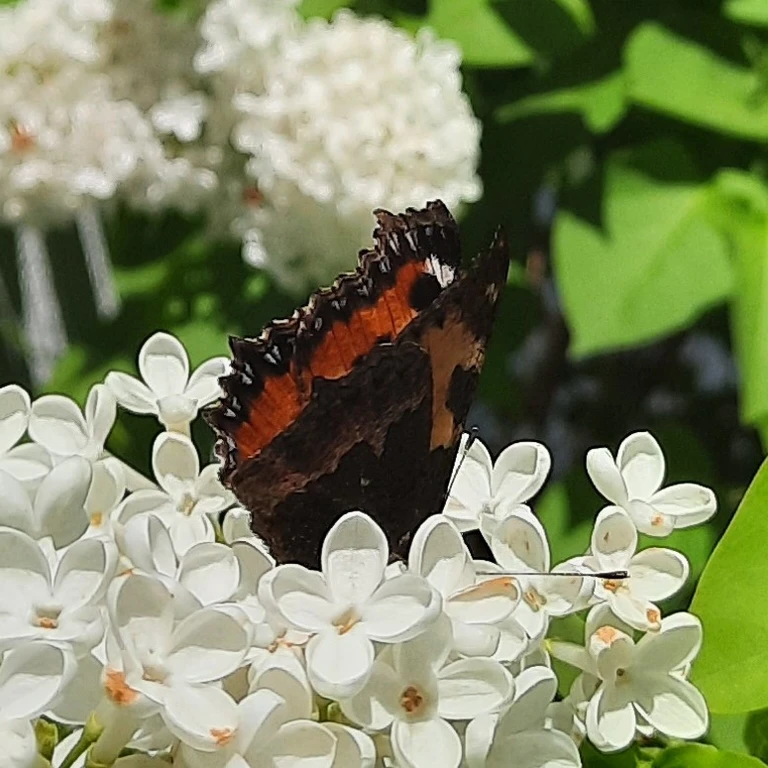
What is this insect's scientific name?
Aglais urticae
